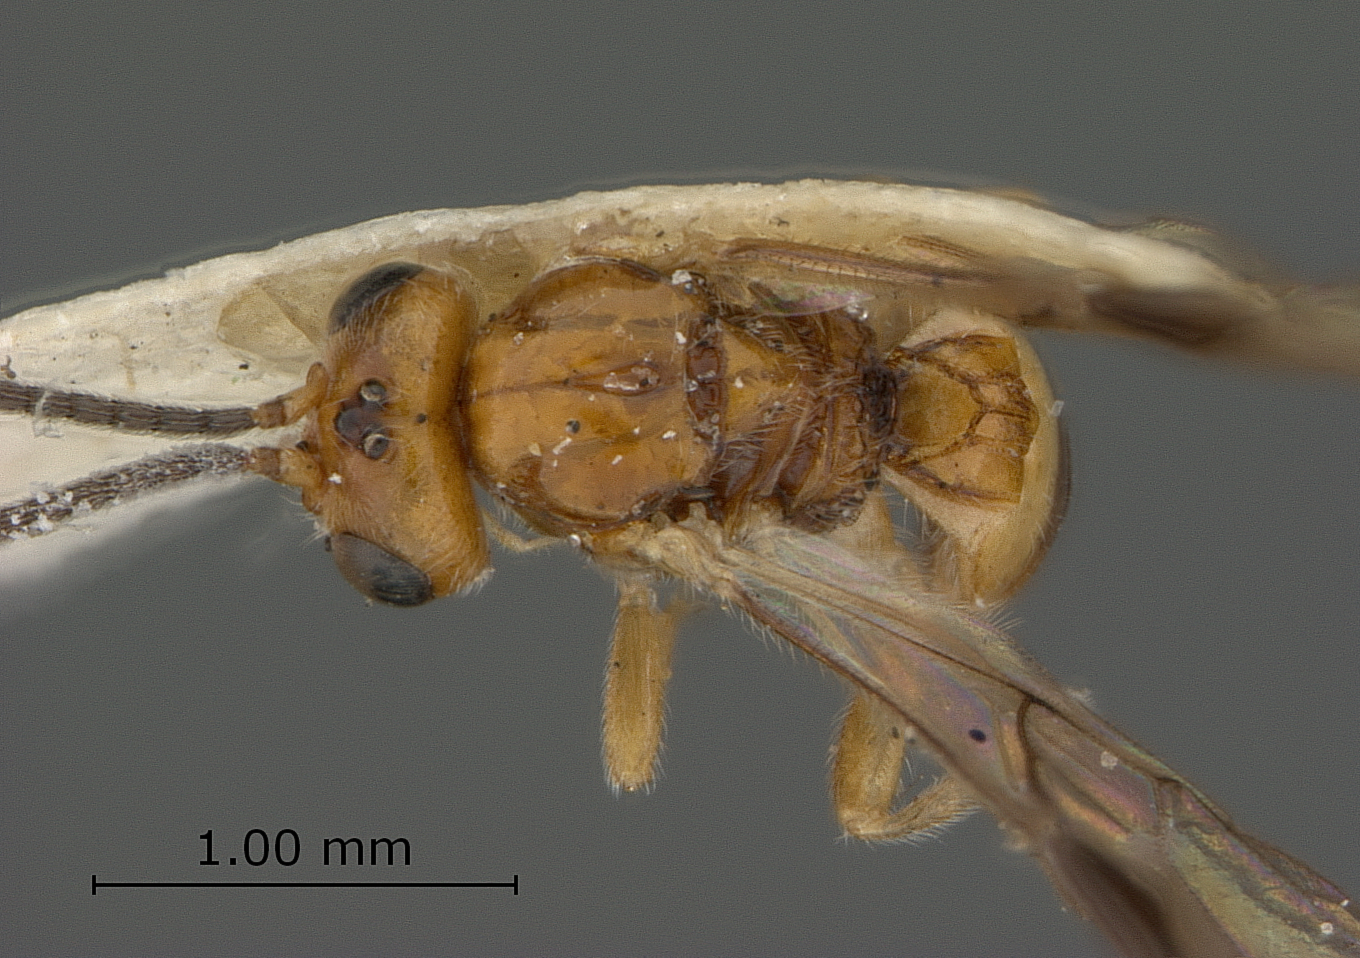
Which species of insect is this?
Opius aciurae
